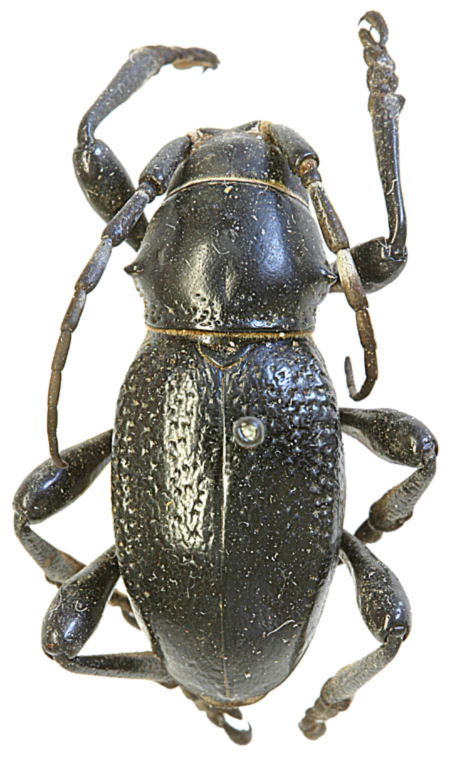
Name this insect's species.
Moneilema armatum (also Moneilema obesa)
